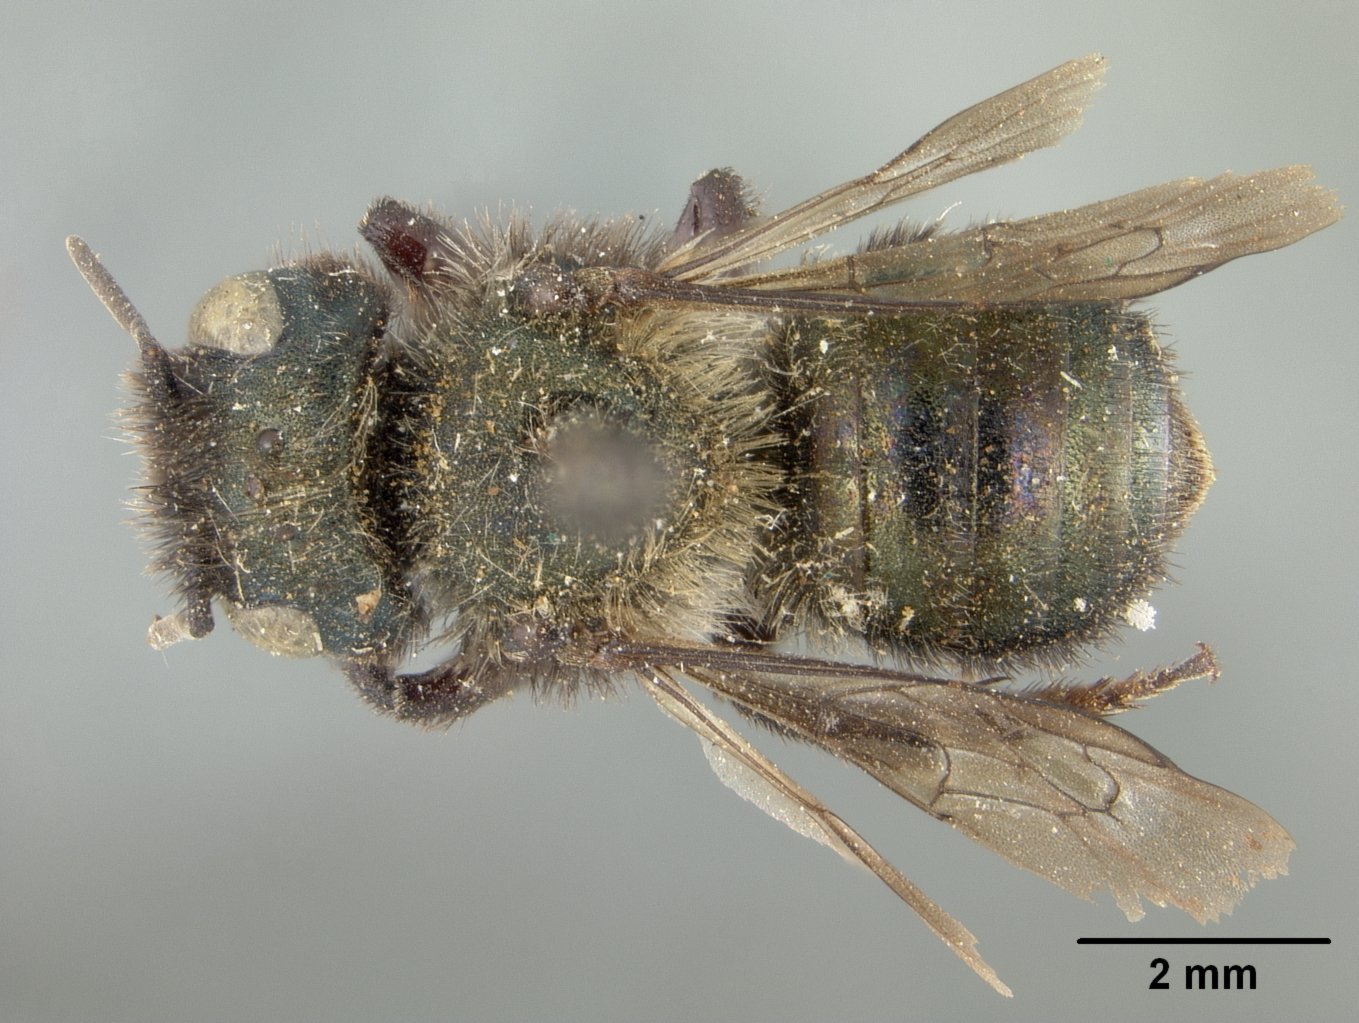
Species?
Osmia trifoliama
